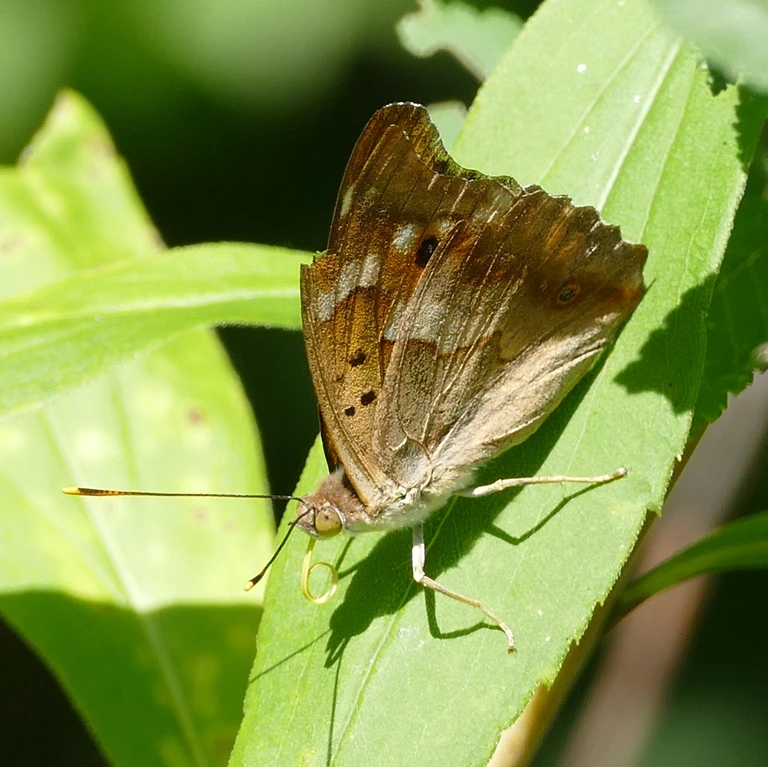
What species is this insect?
Apatura ilia
